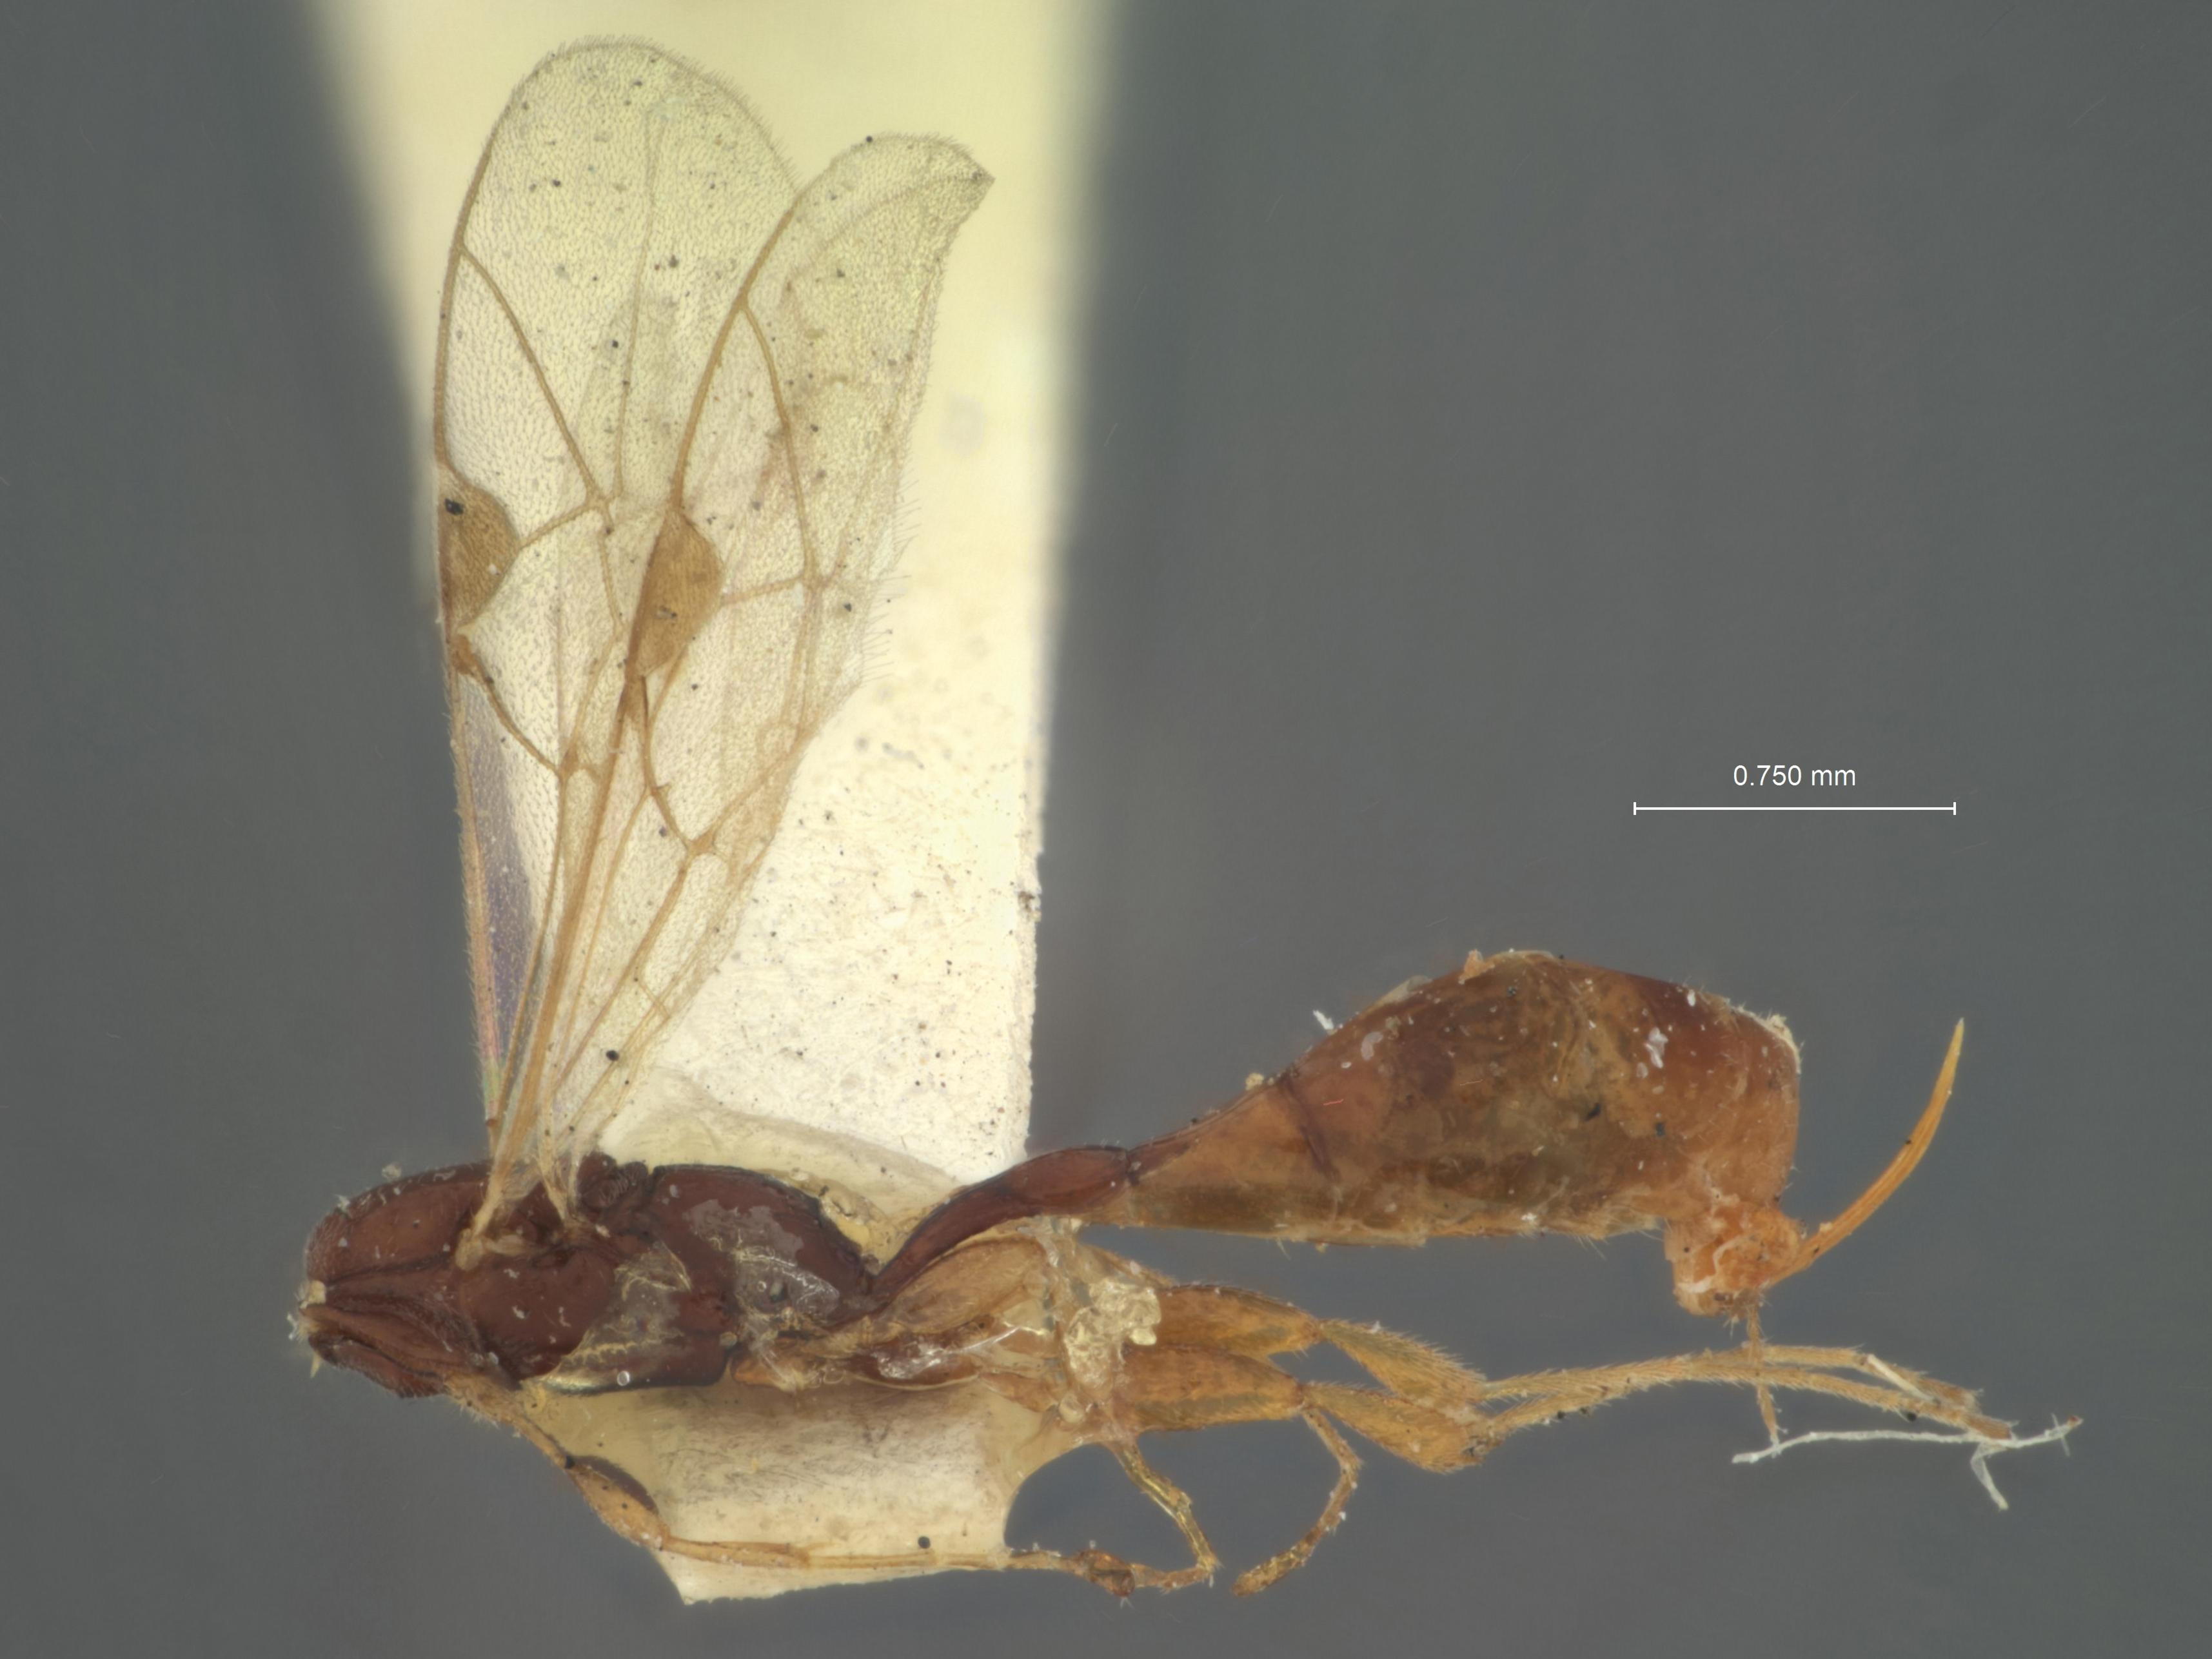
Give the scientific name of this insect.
Barycnemis linearis
